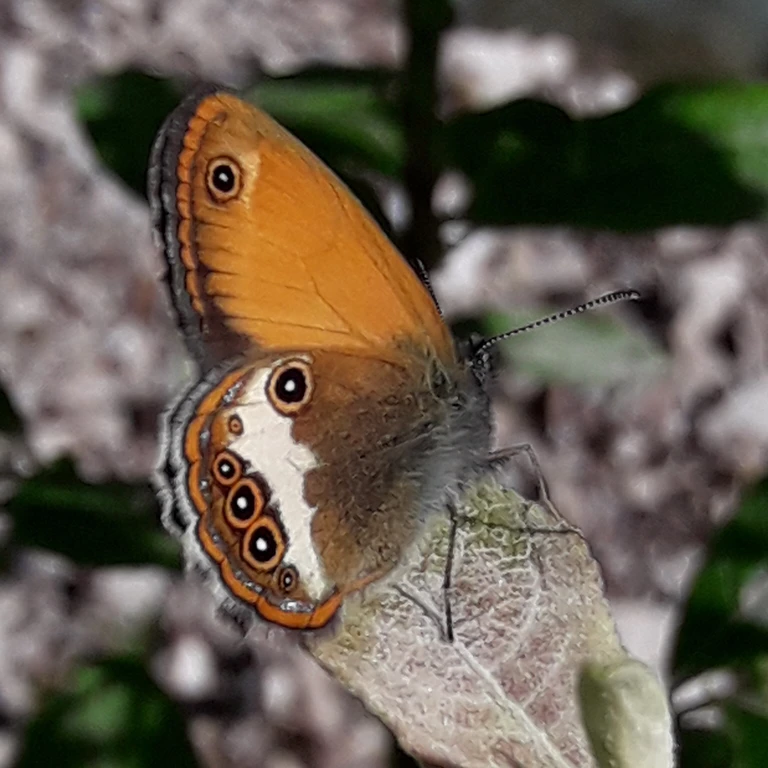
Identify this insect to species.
Coenonympha arcania
